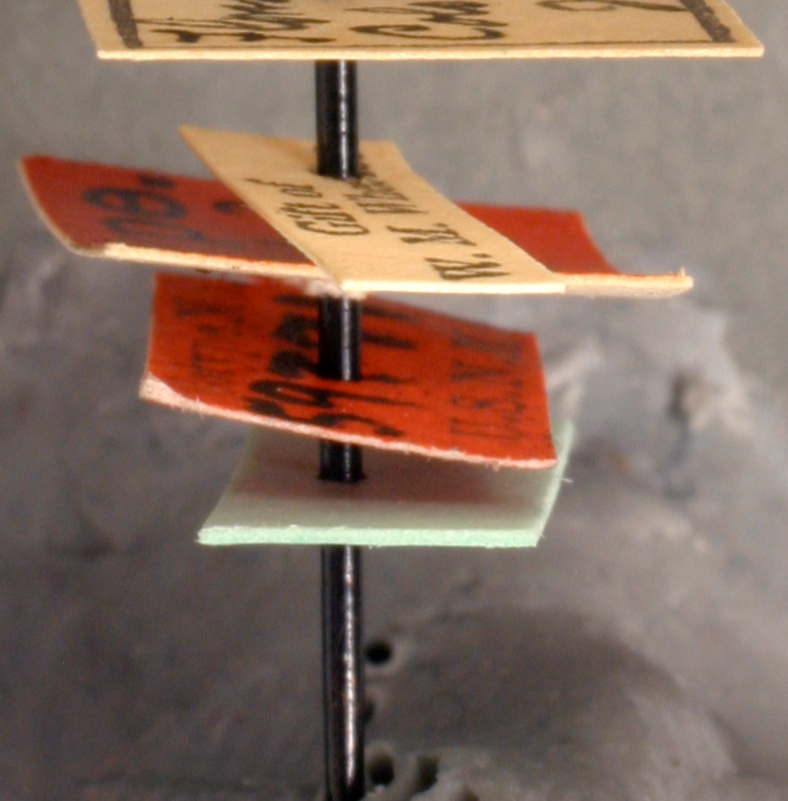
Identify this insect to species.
Formica limata
